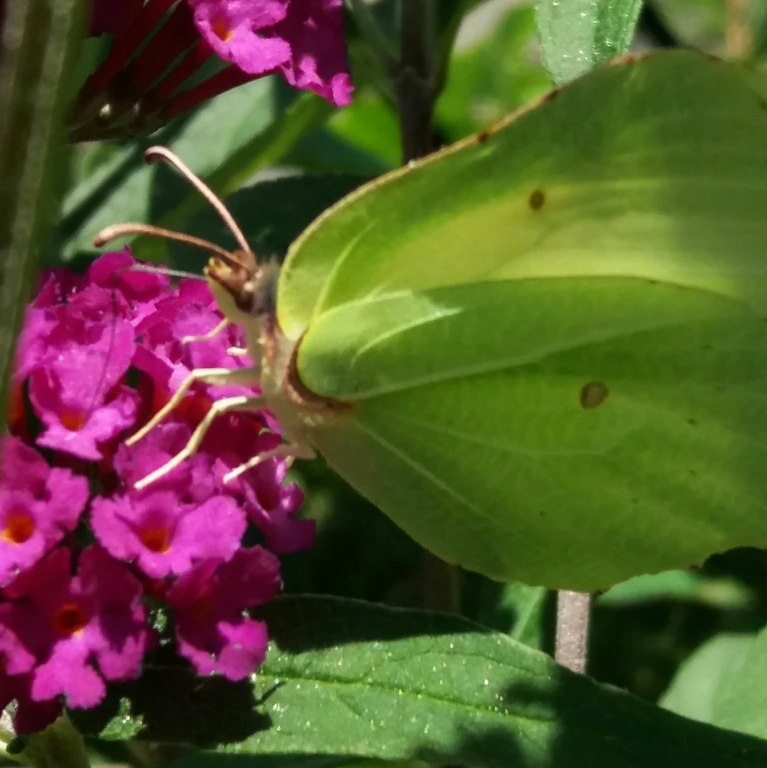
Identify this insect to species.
Gonepteryx rhamni
